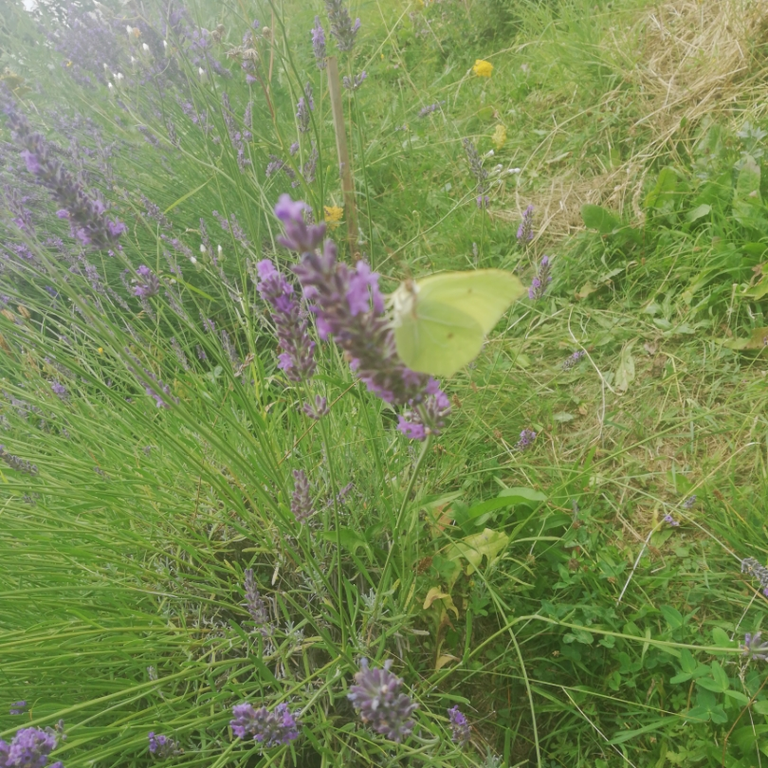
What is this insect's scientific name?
Gonepteryx rhamni
